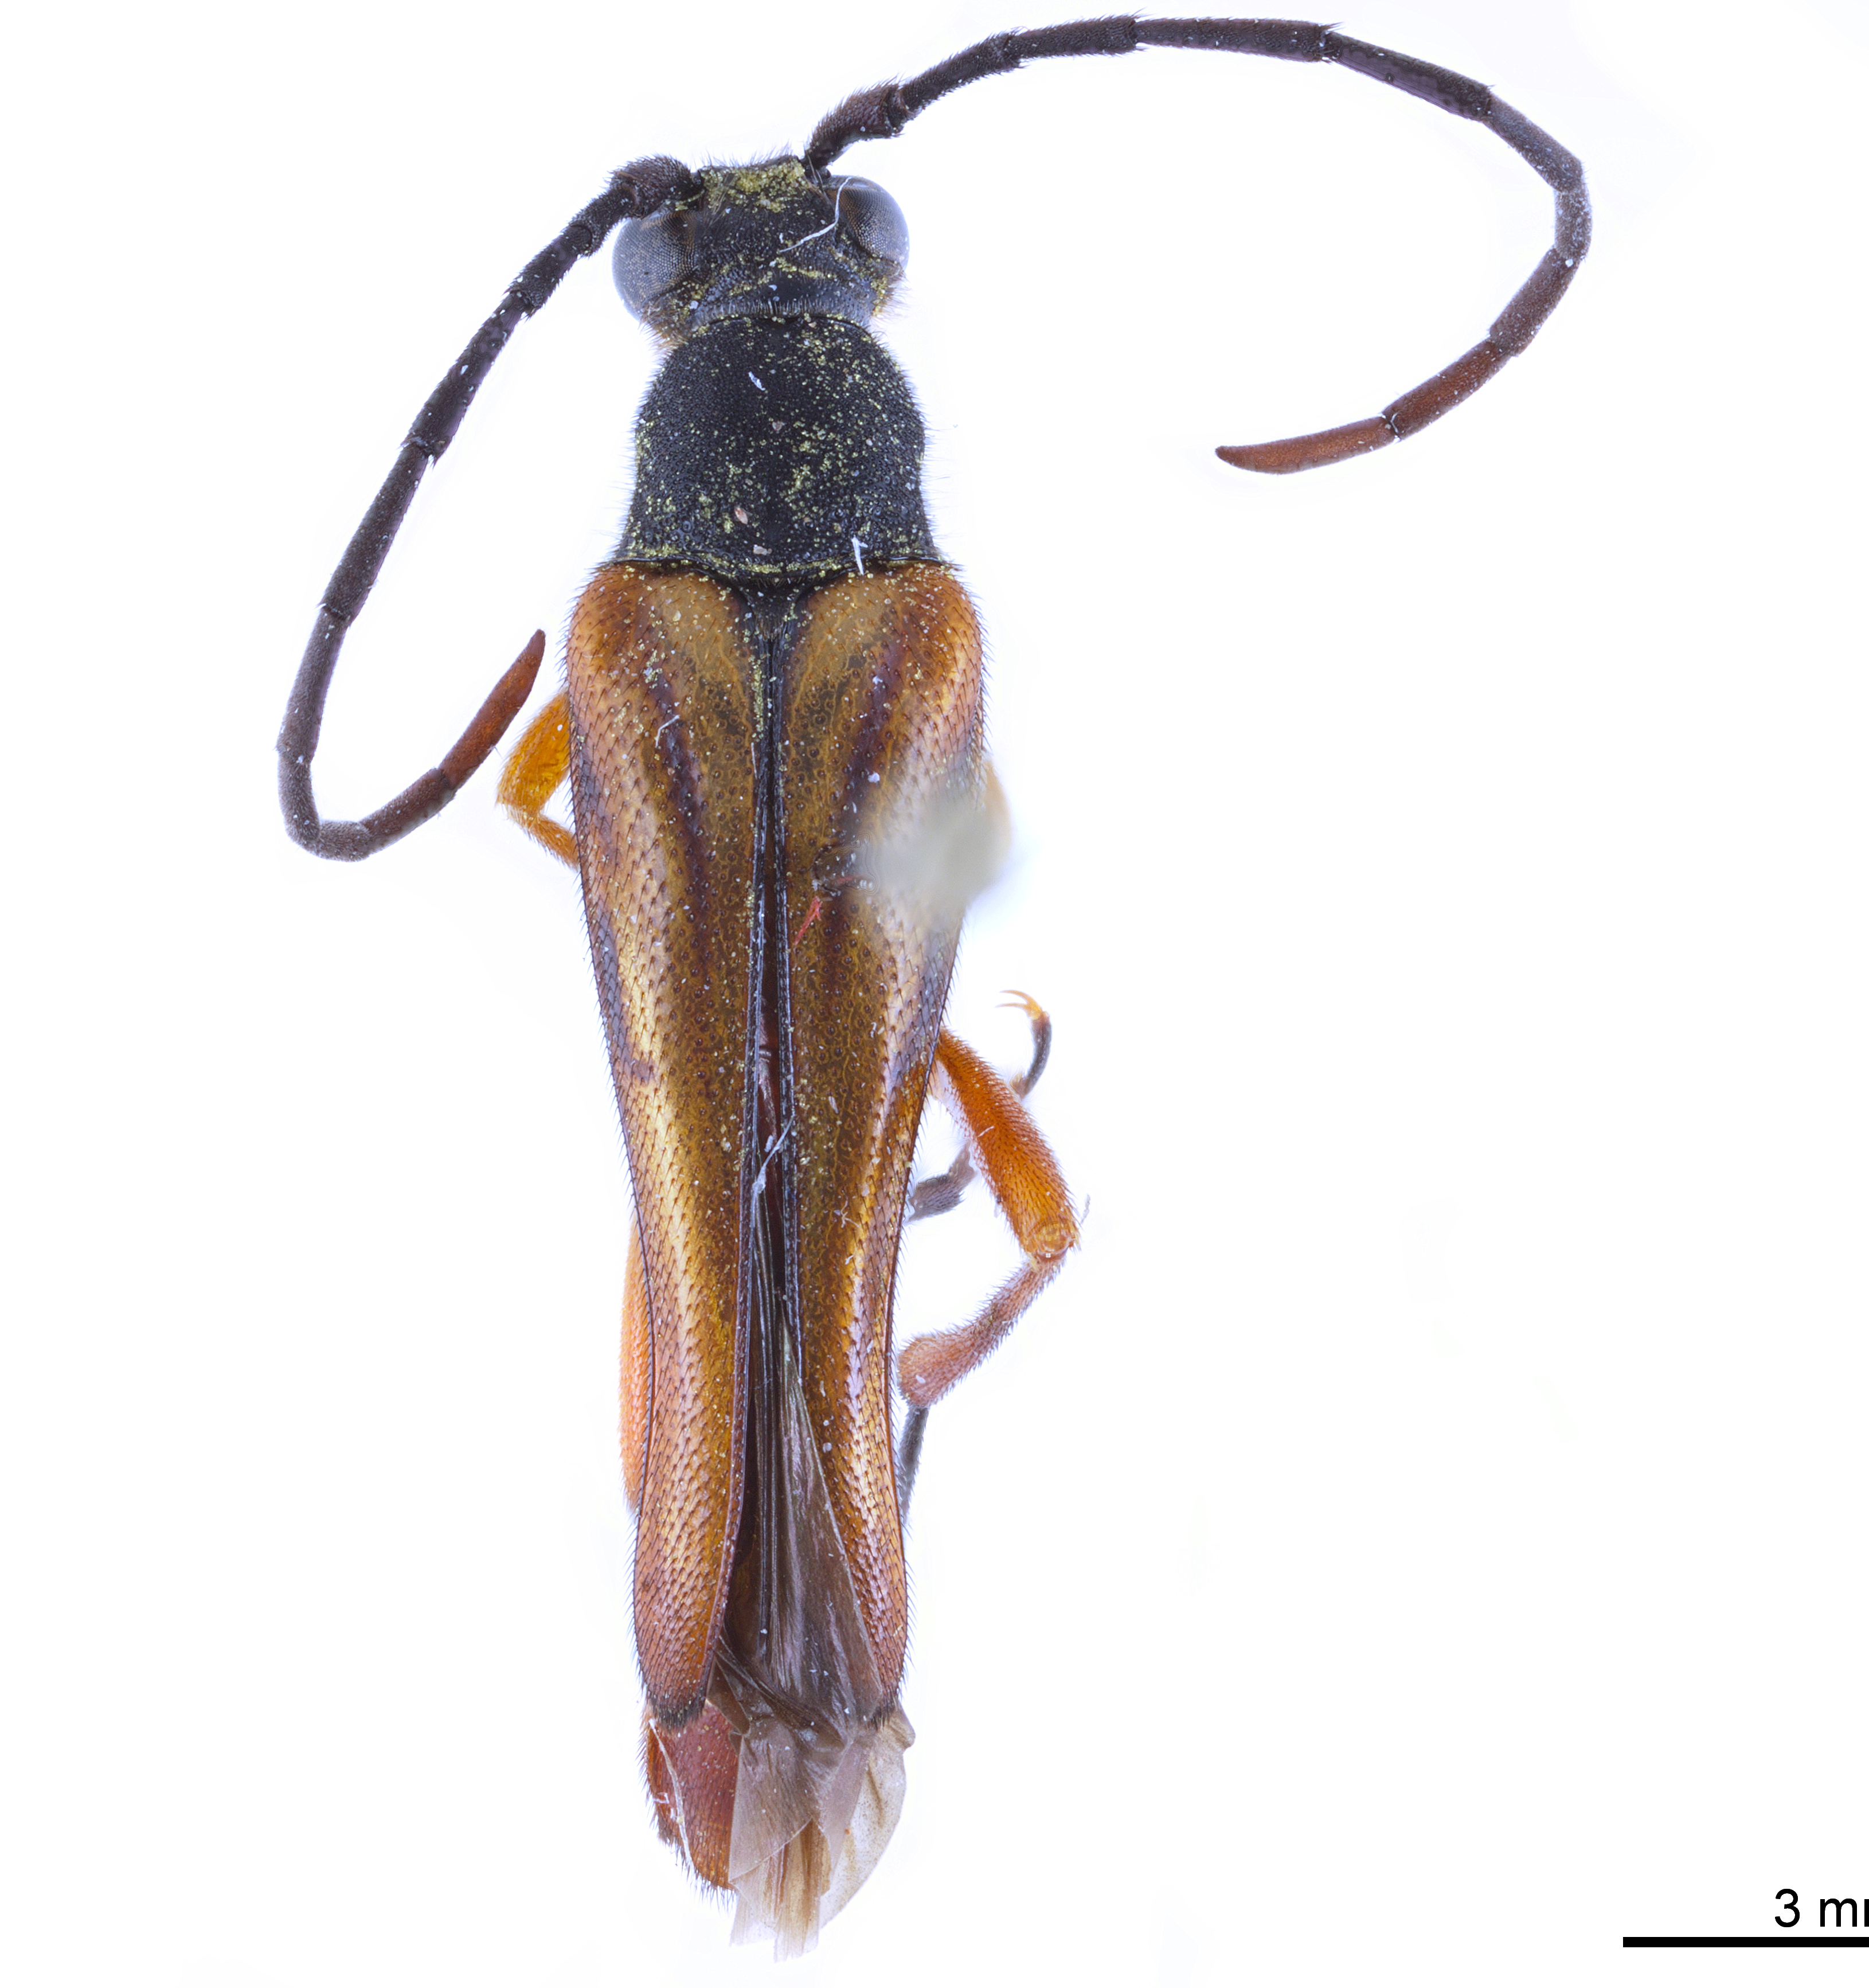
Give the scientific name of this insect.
Neobellamira delicata
